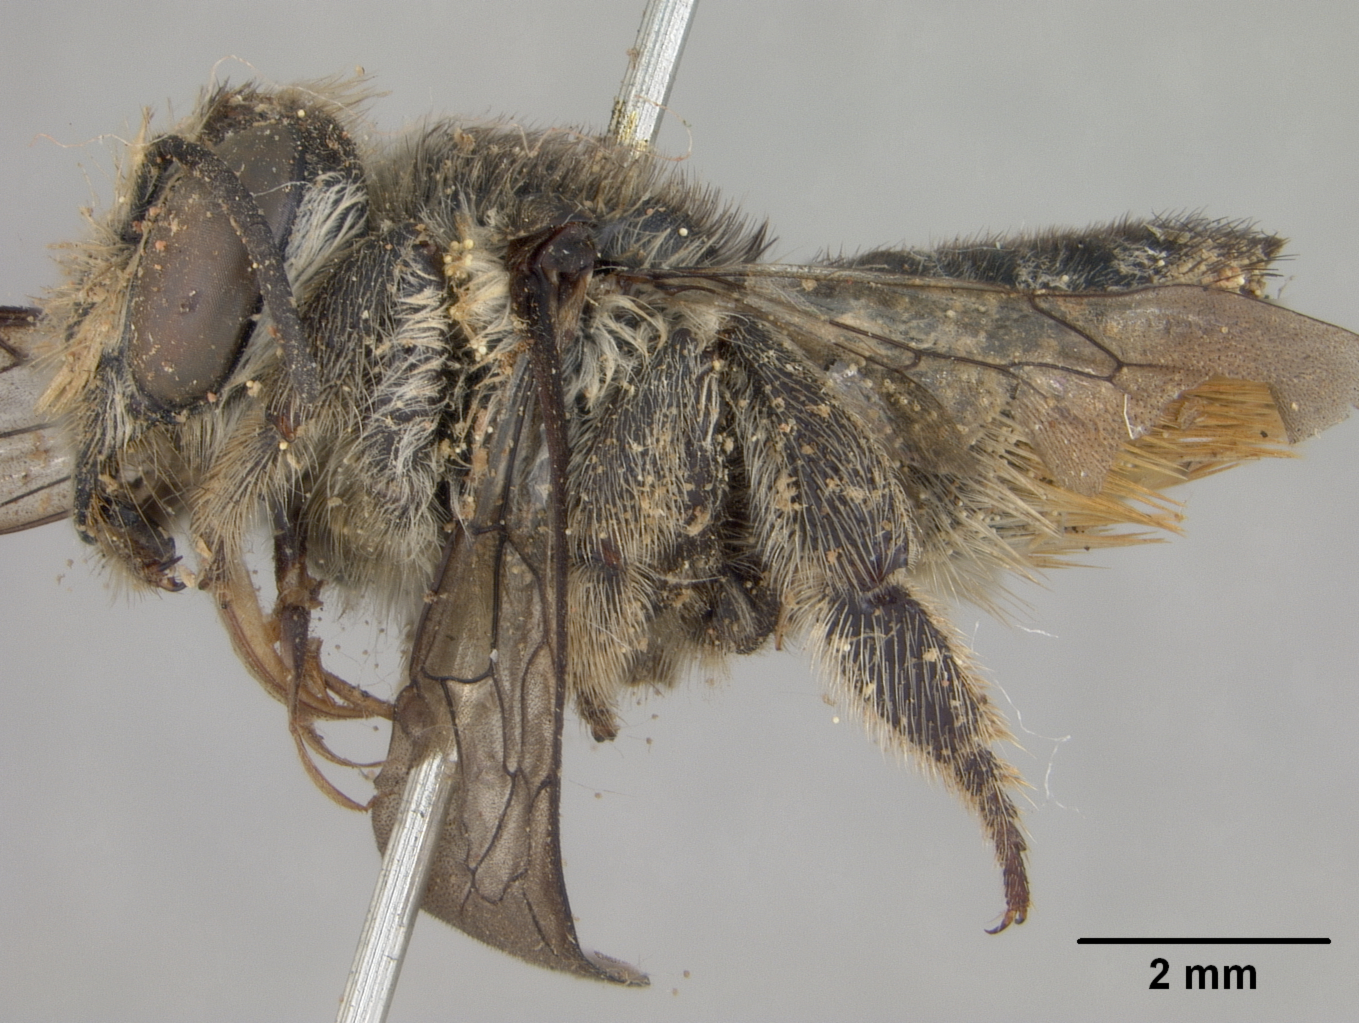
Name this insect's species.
Megachile caricina
